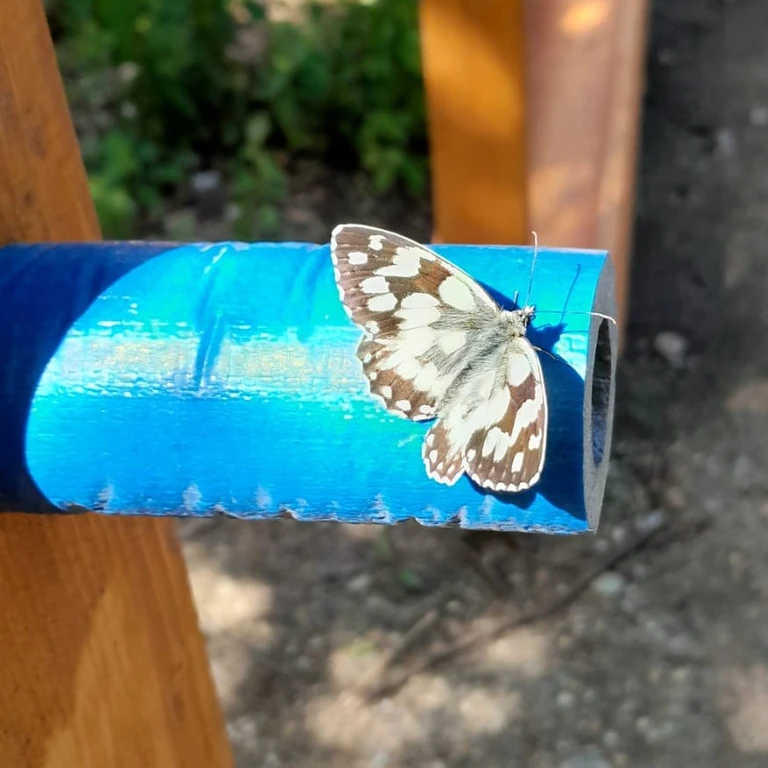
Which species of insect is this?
Melanargia galathea
